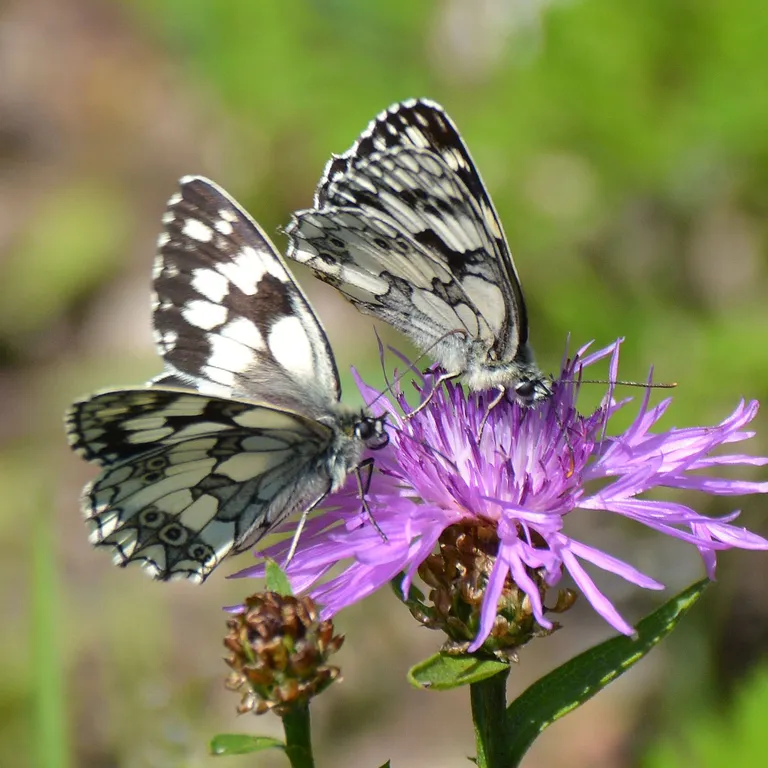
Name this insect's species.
Melanargia galathea
